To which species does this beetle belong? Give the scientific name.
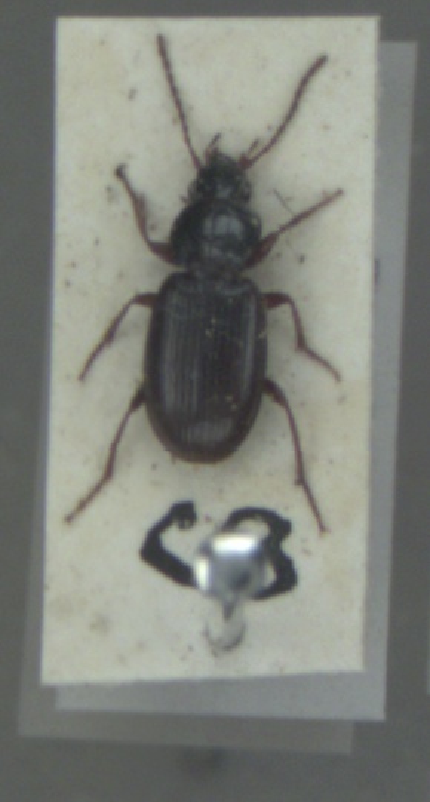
Pterostichus strenuus
